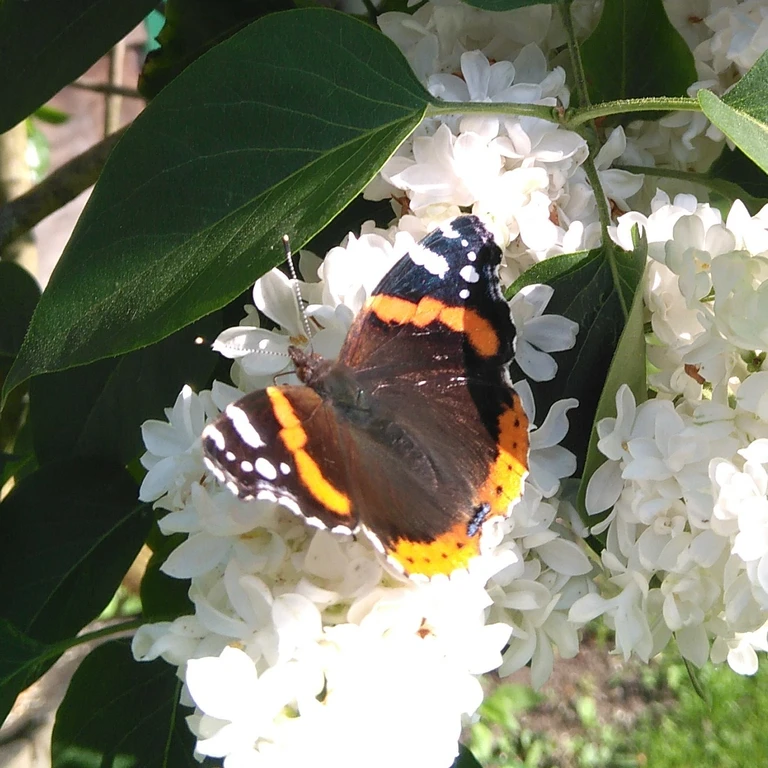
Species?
Vanessa atalanta
